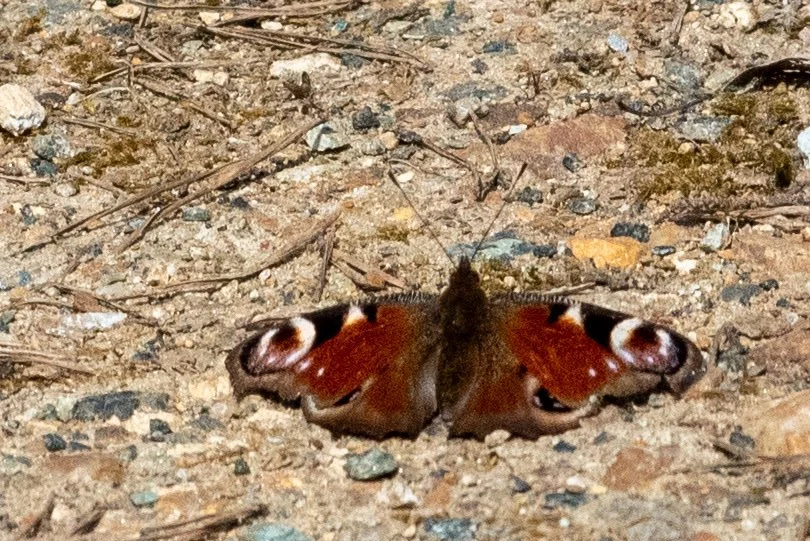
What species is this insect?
Aglais io
